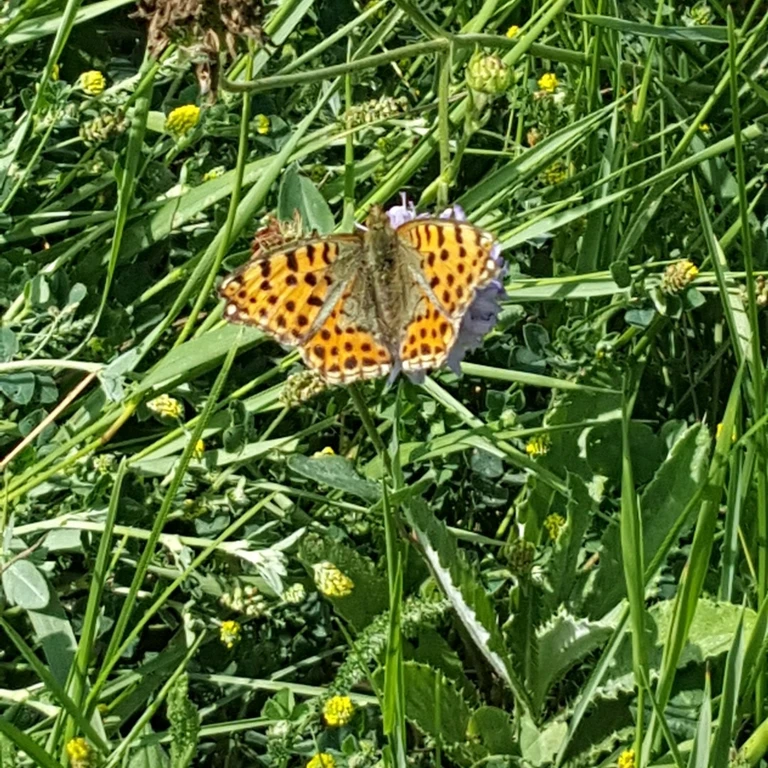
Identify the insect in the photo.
Issoria lathonia
